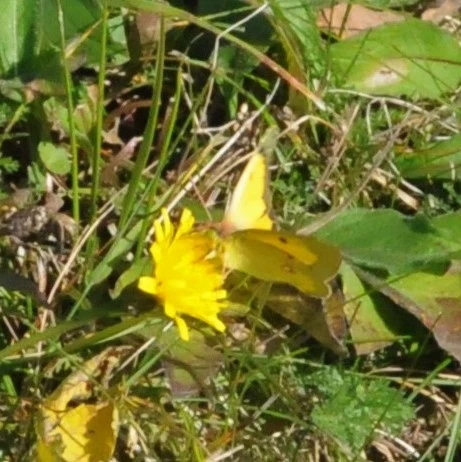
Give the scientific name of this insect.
Colias croceus
